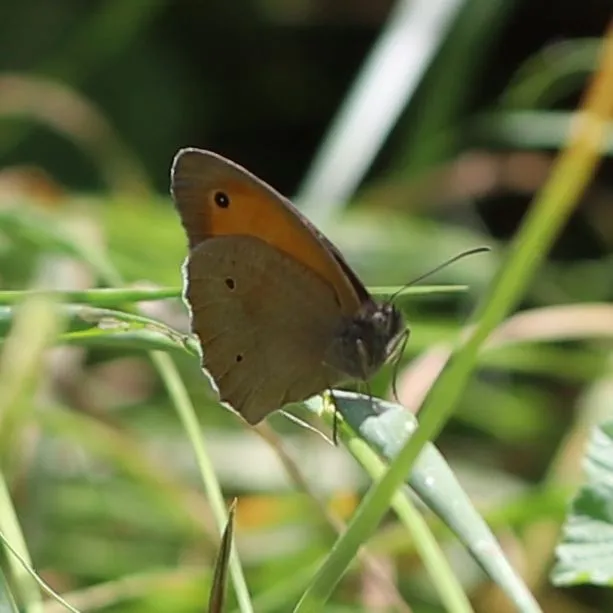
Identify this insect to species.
Maniola jurtina
